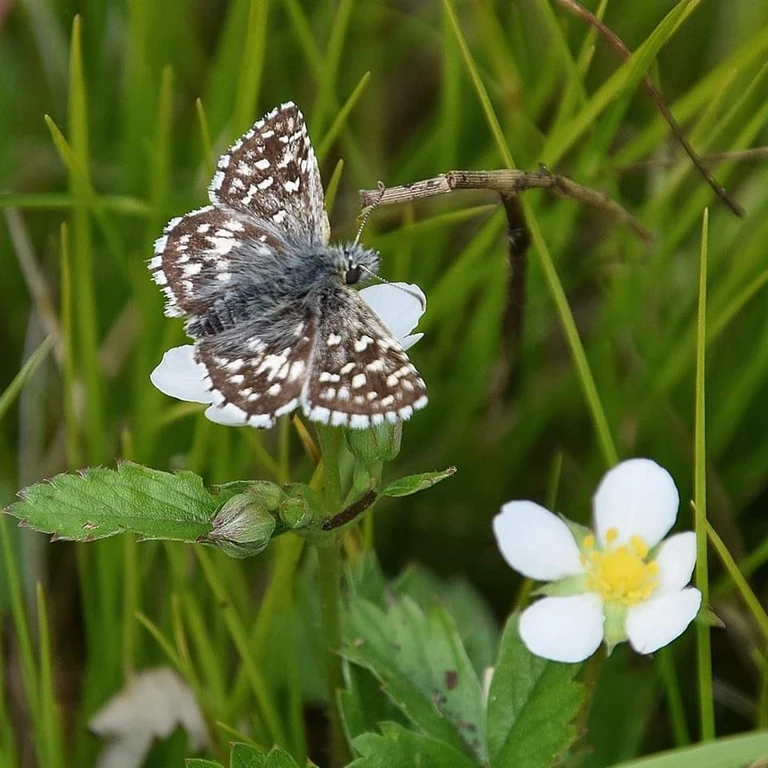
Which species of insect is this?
Pyrgus malvae
